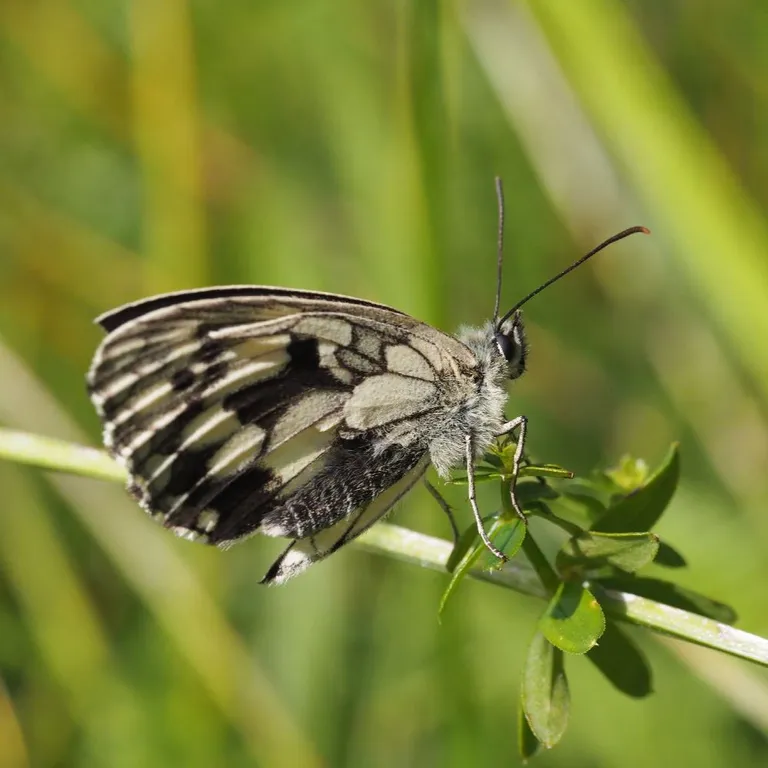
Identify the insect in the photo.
Melanargia galathea
